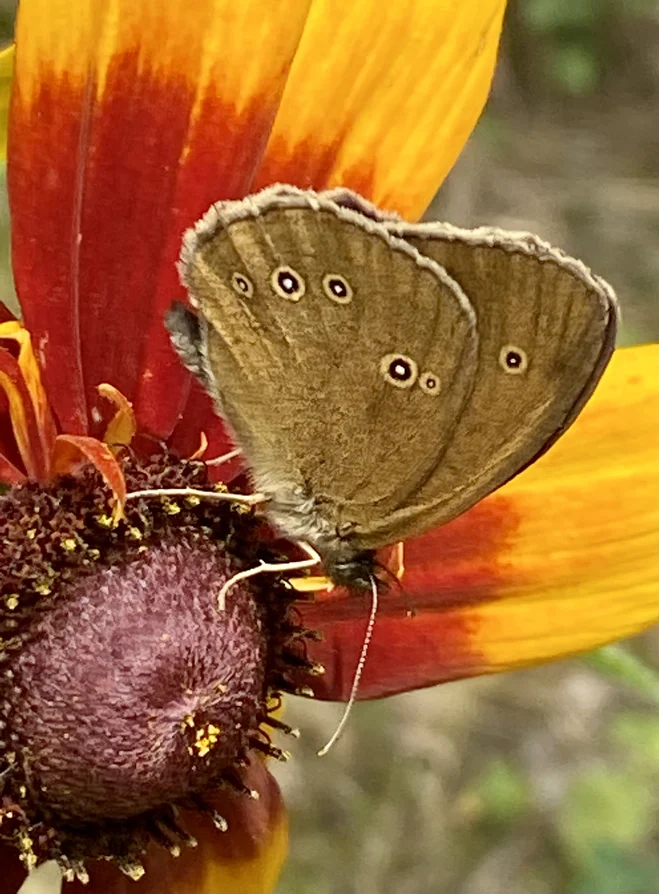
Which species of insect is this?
Aphantopus hyperantus
